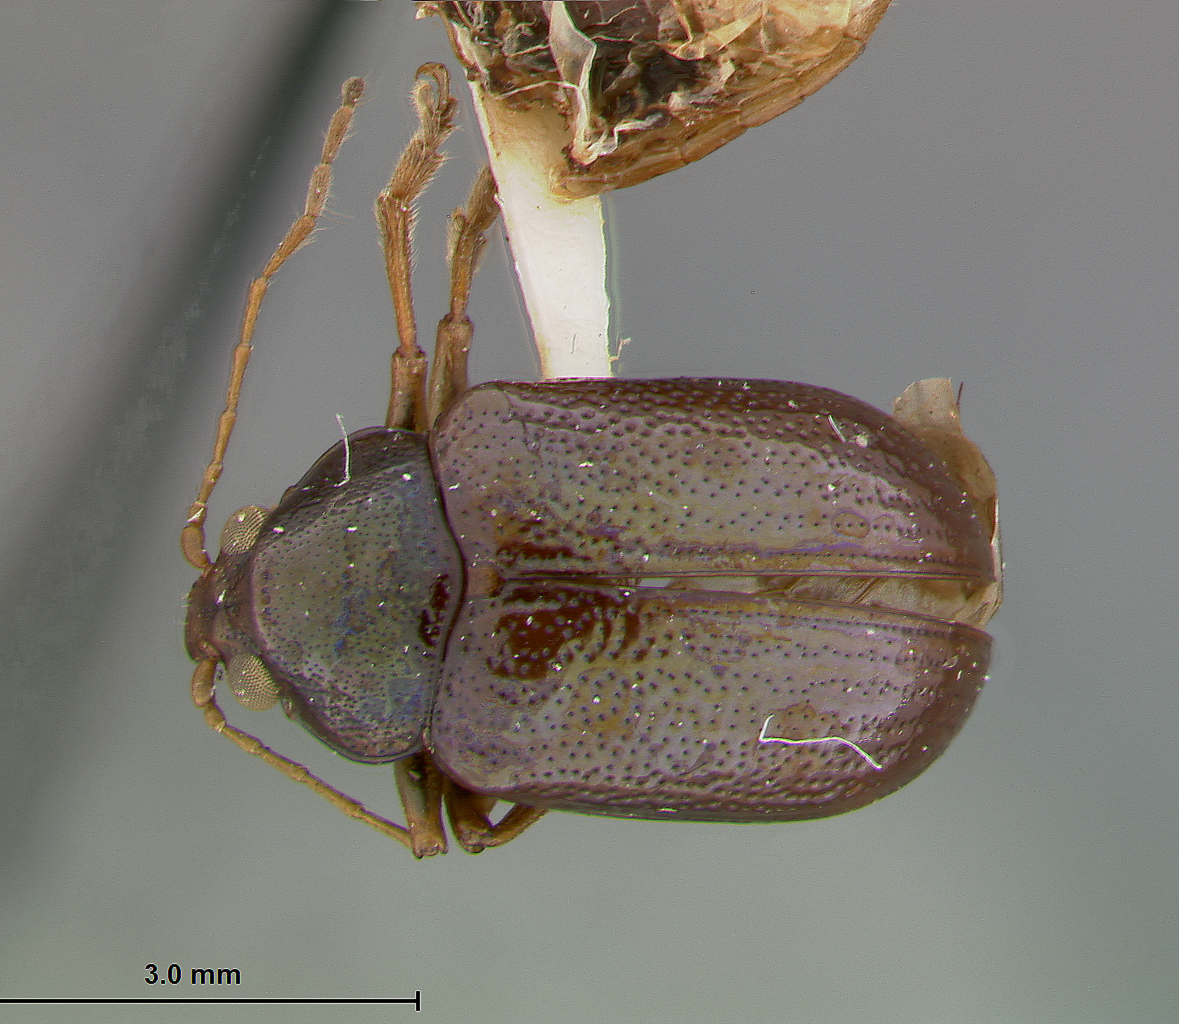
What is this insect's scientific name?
Rhabdopterus angustipennis
